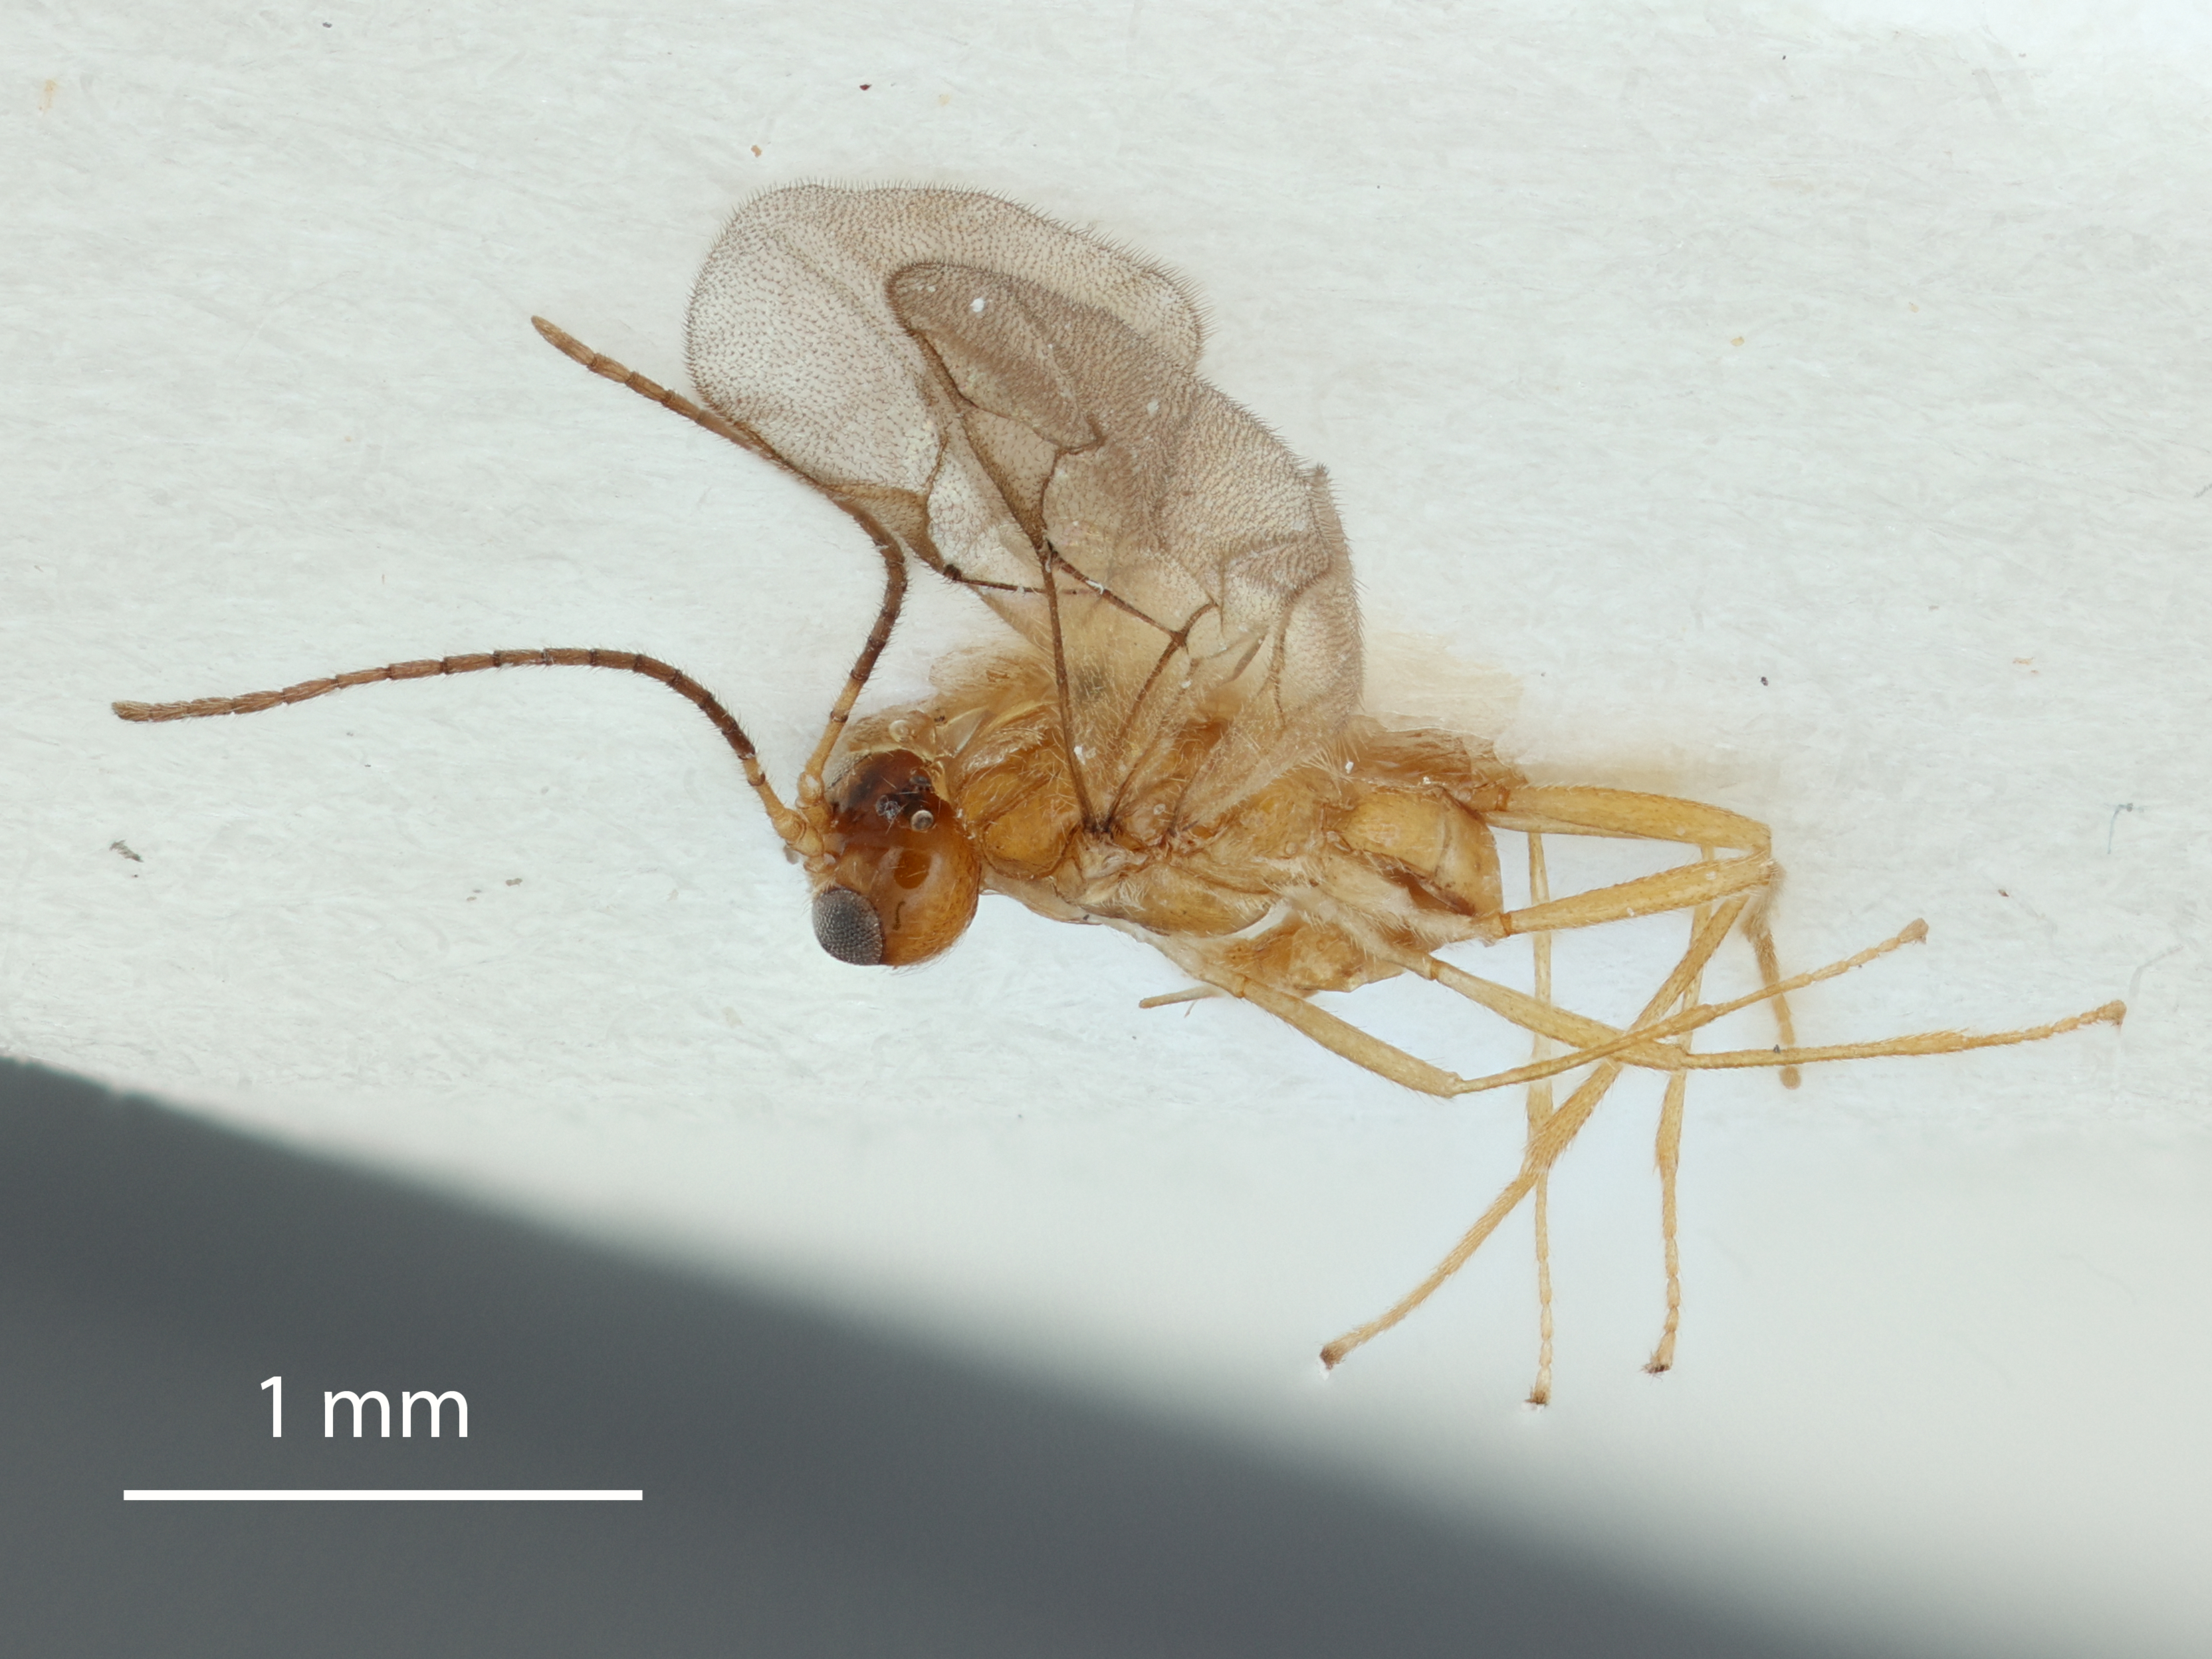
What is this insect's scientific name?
Praon fulvum
